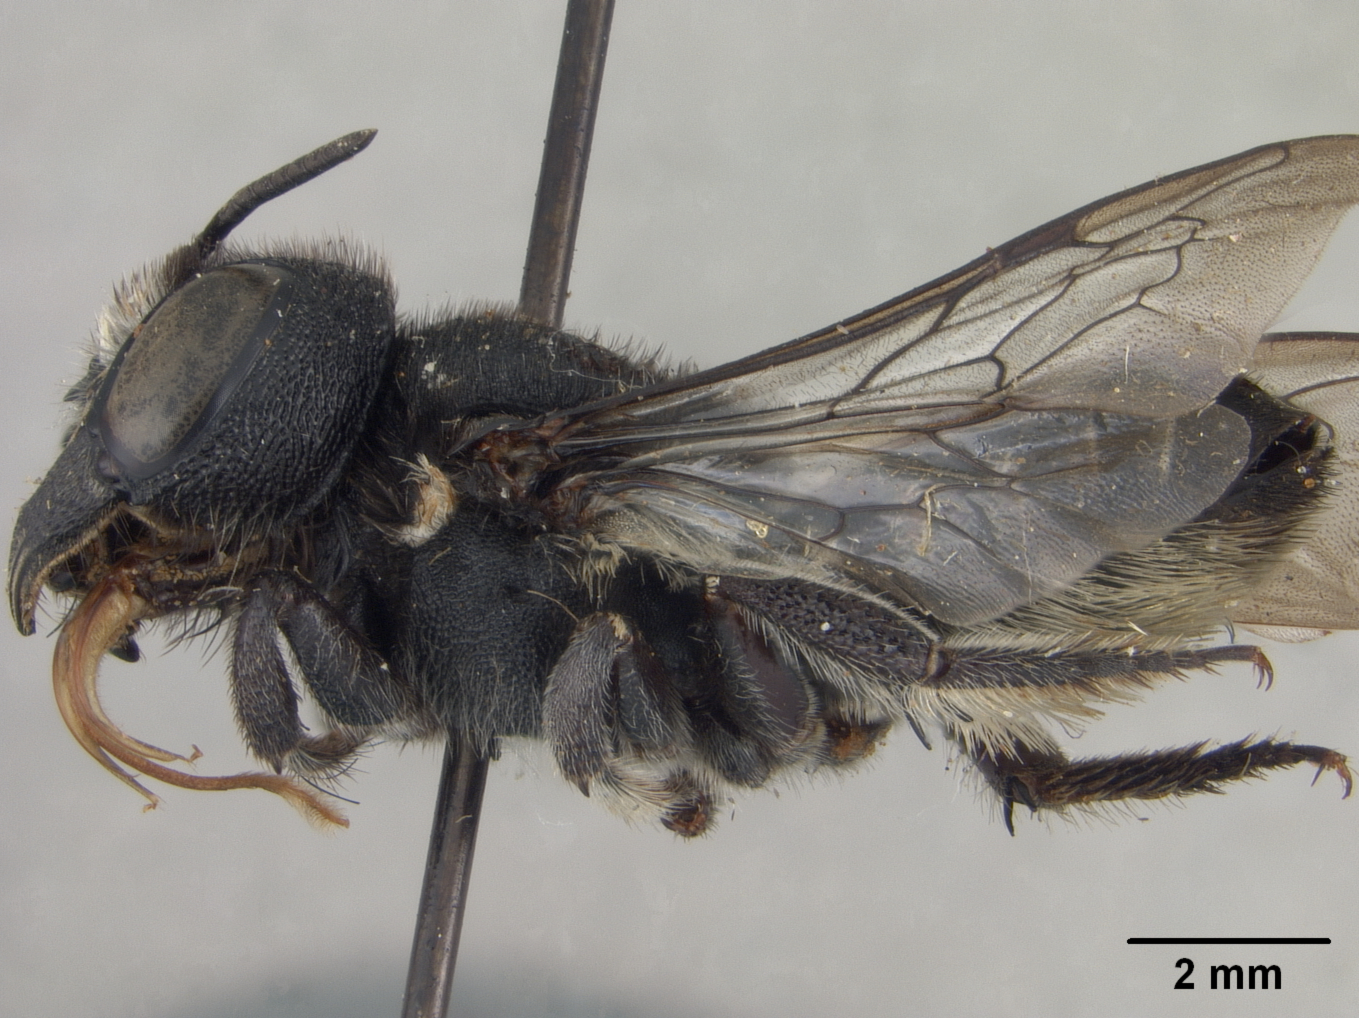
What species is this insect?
Megachile arcuata
